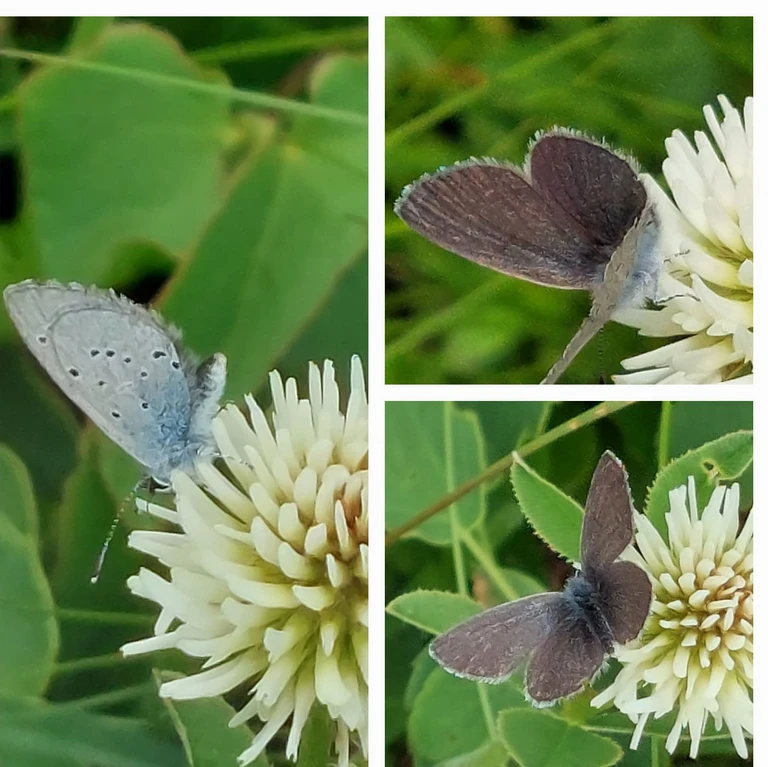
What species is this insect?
Cupido minimus
